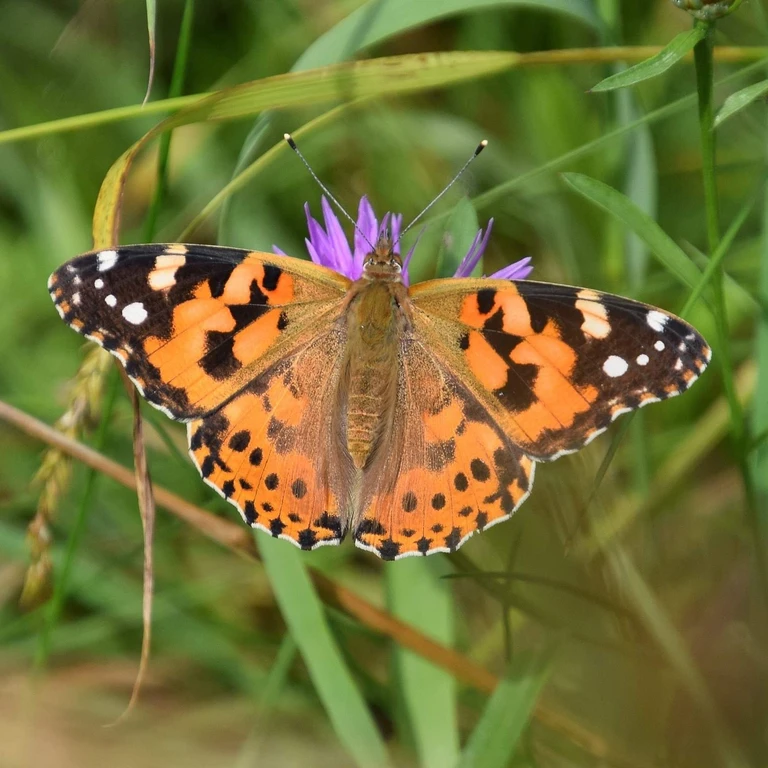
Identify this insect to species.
Vanessa cardui
